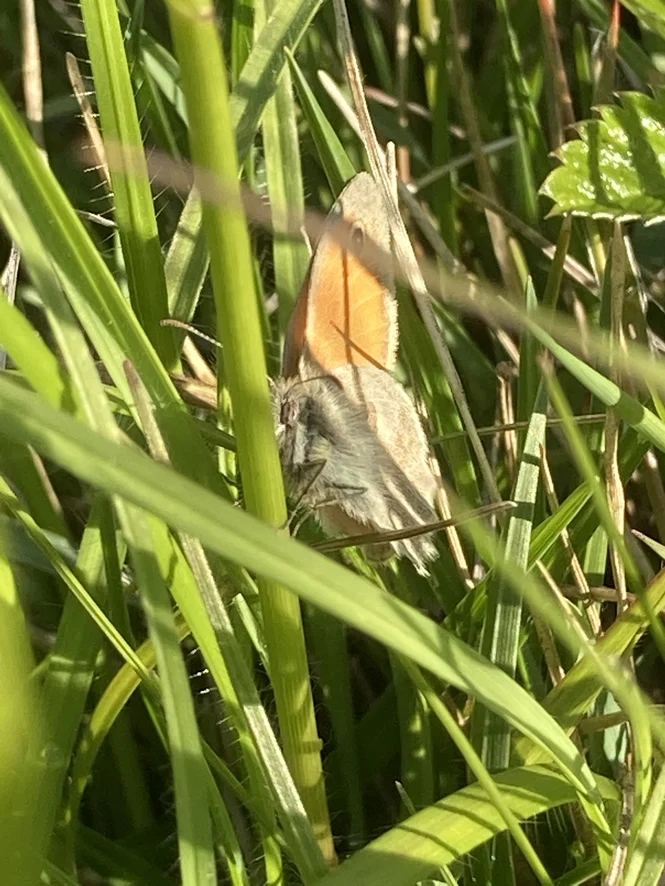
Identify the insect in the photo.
Coenonympha pamphilus
